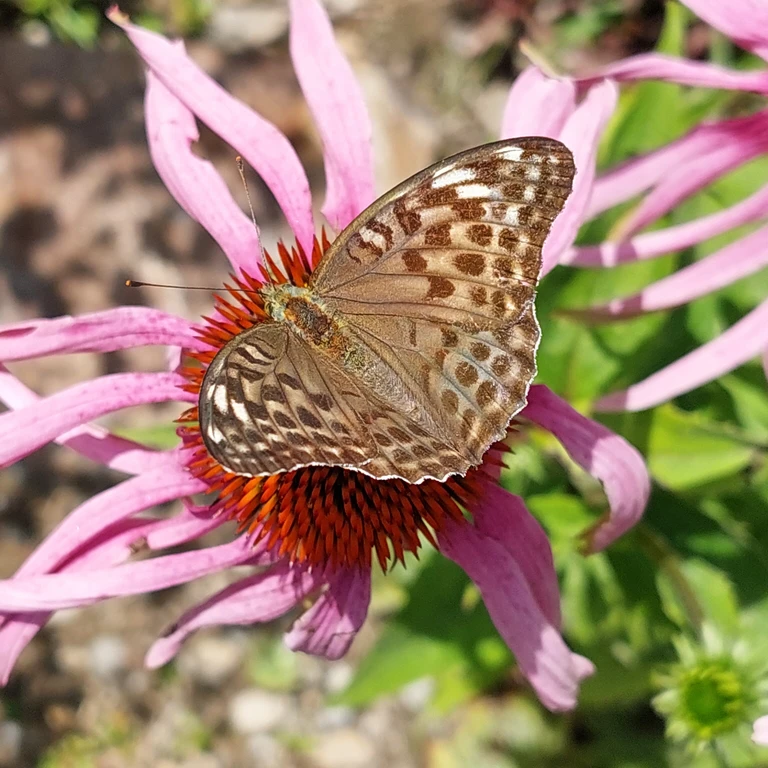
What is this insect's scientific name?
Argynnis paphia
